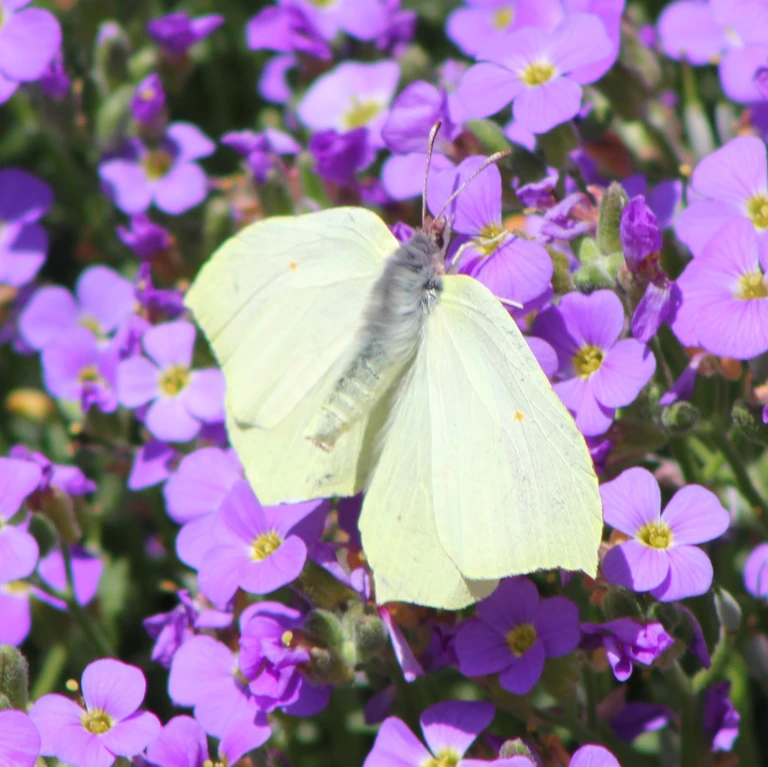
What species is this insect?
Gonepteryx rhamni
